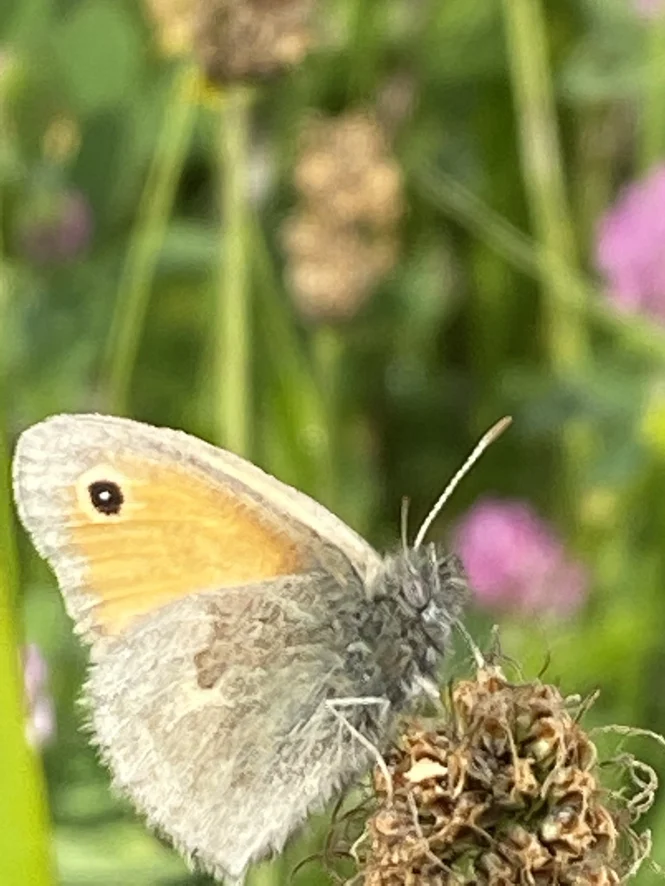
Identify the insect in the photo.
Coenonympha pamphilus
